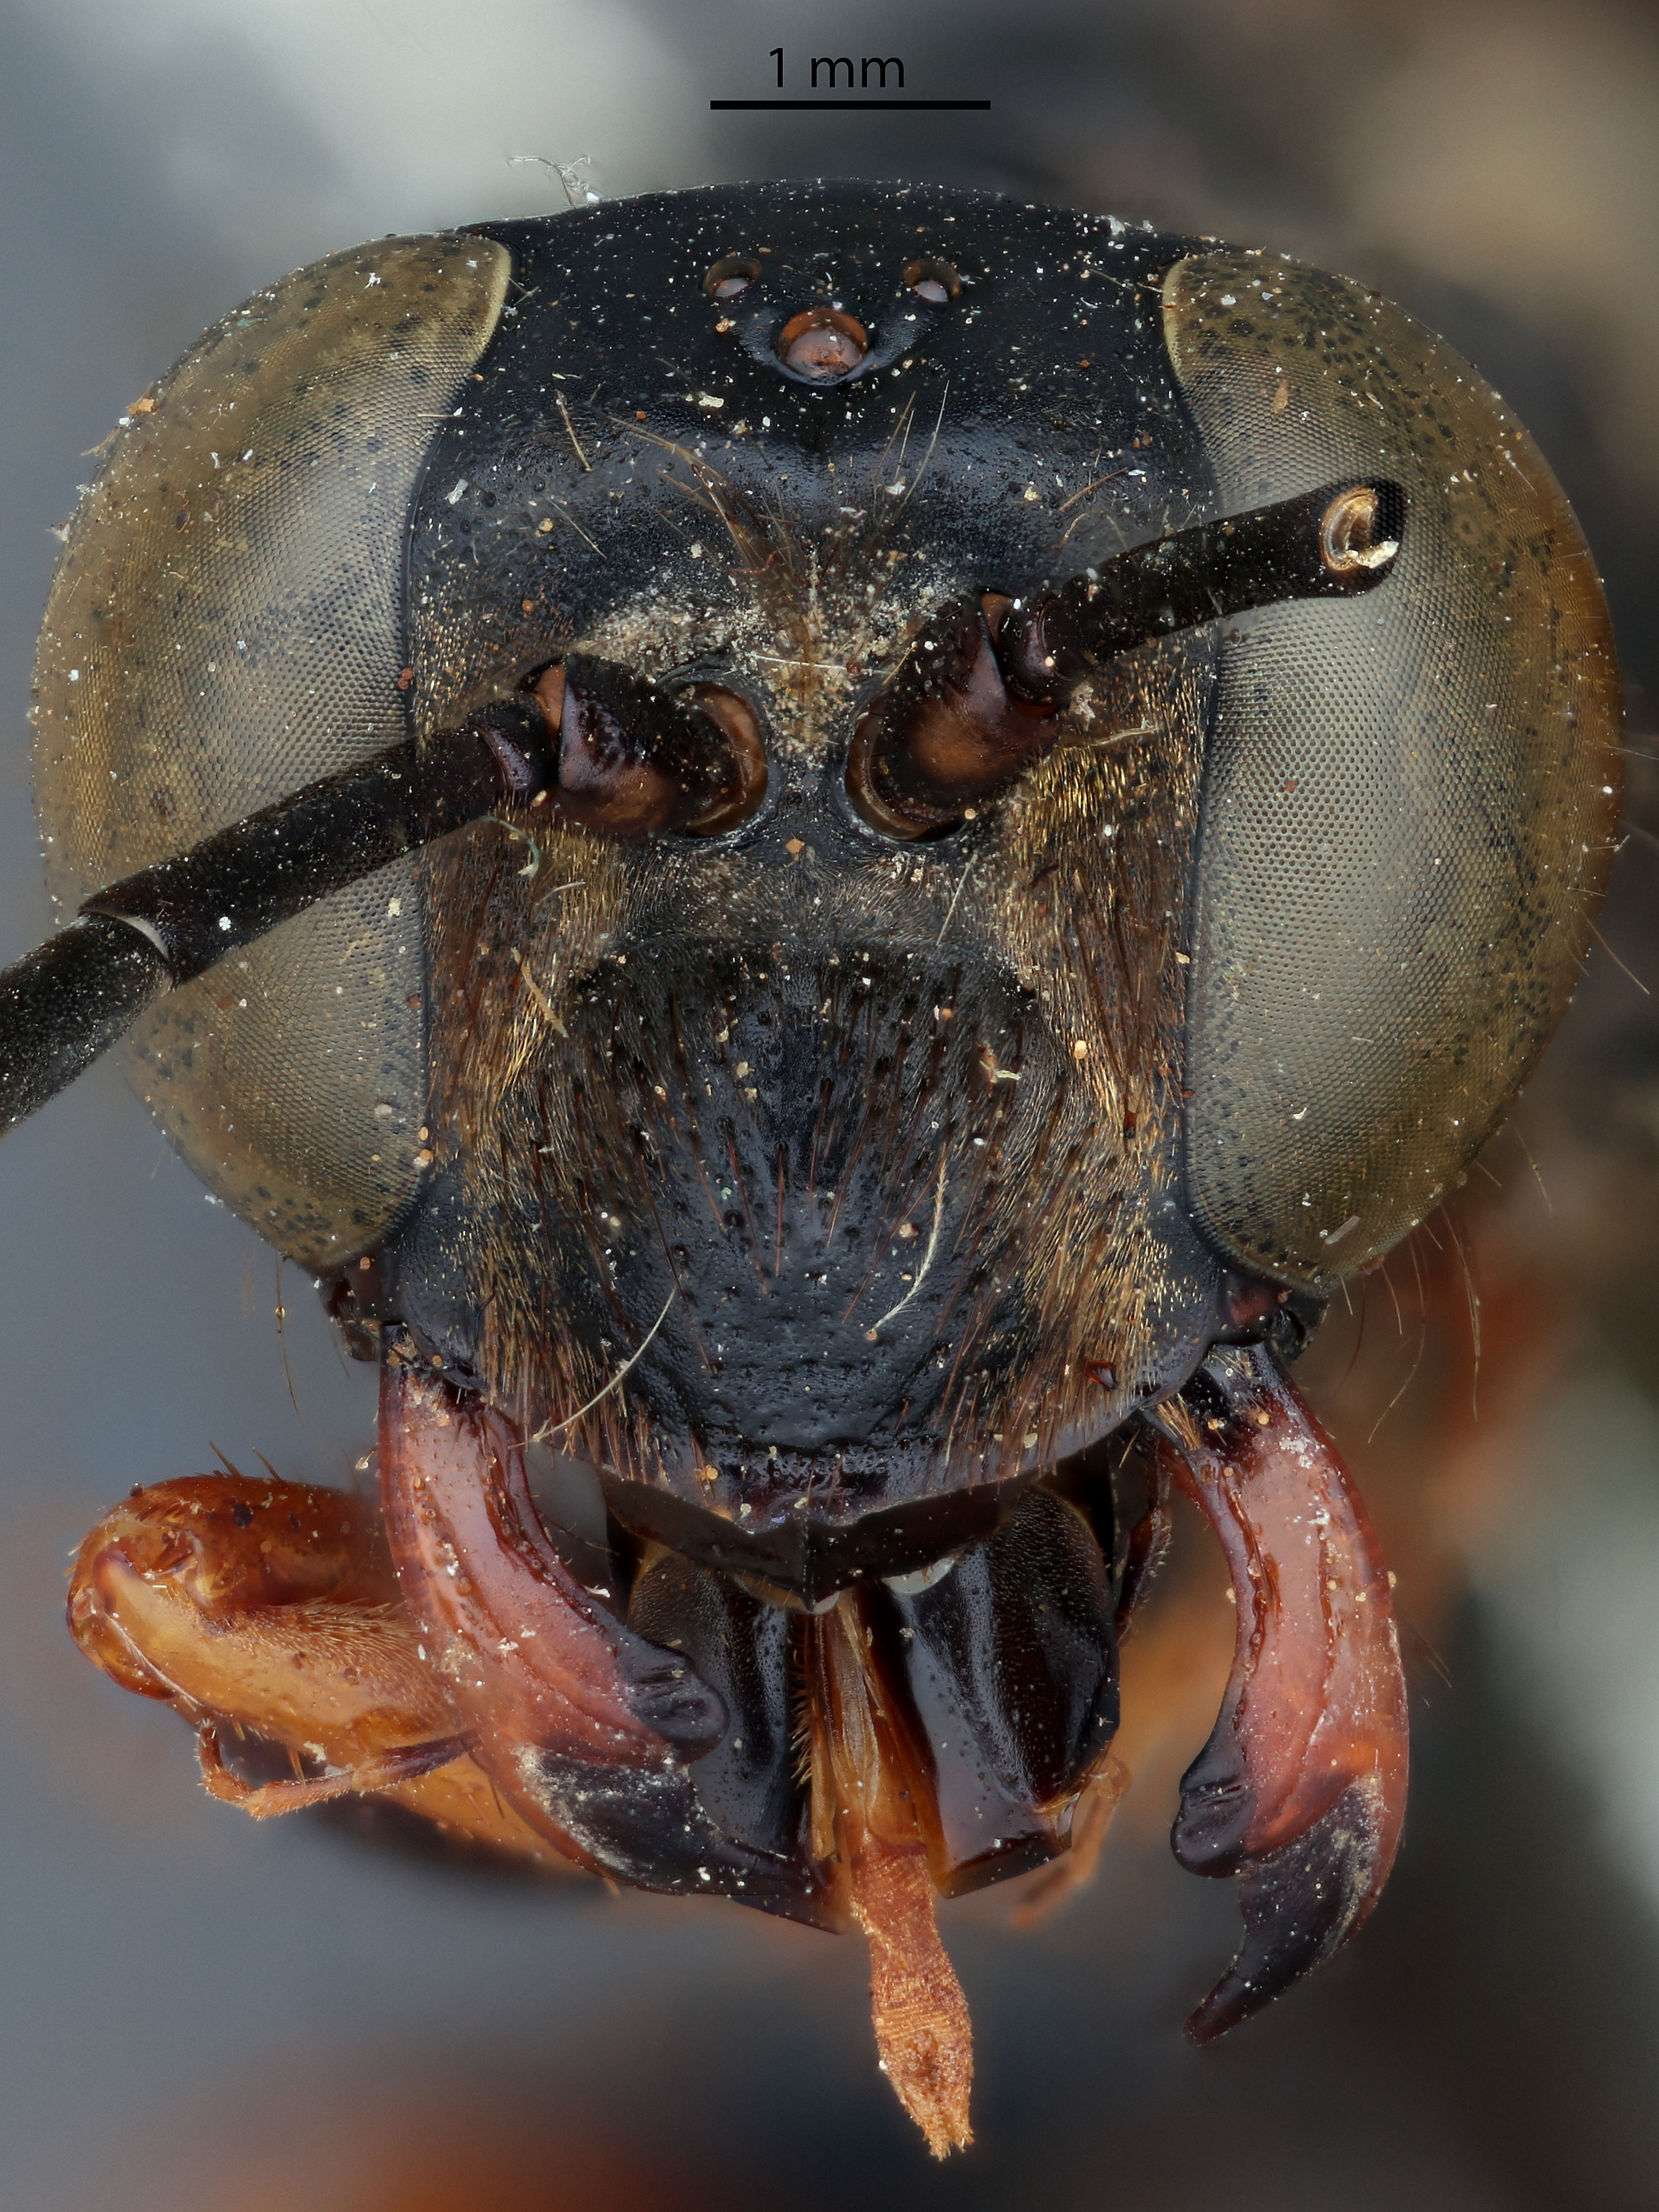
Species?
Sphex bridwelli
